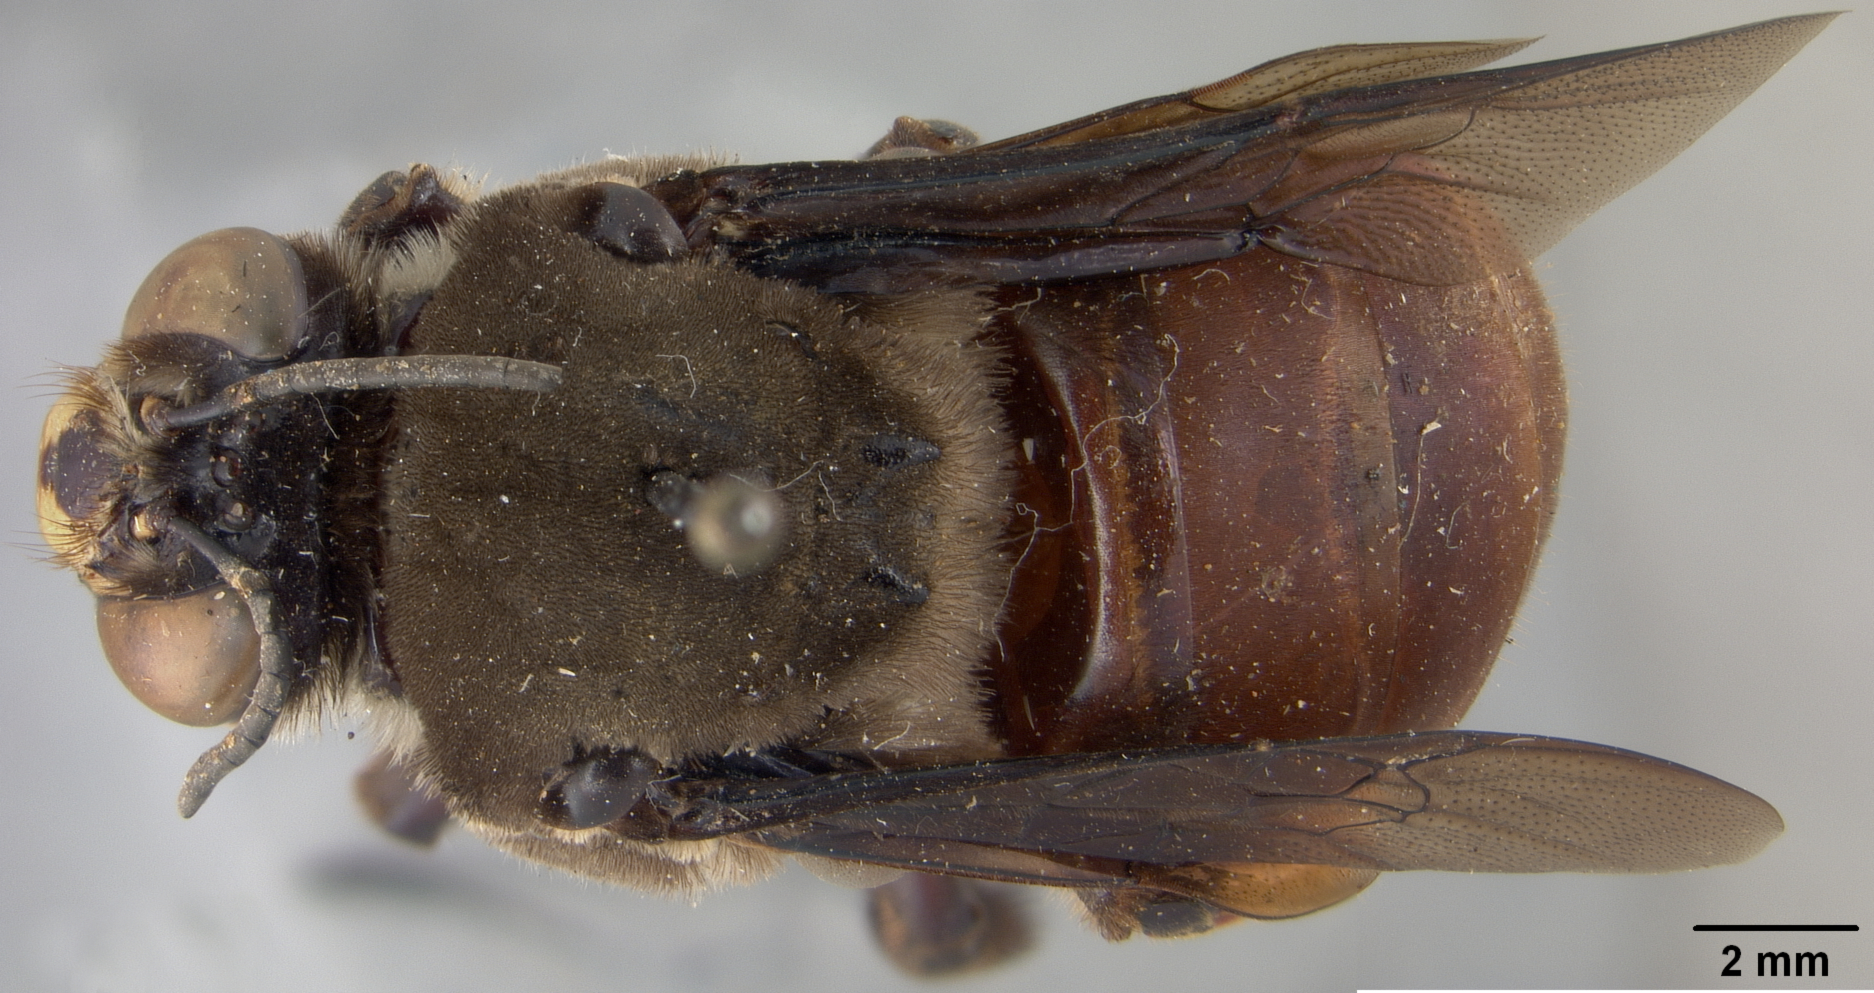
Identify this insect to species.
Centris lilacina
